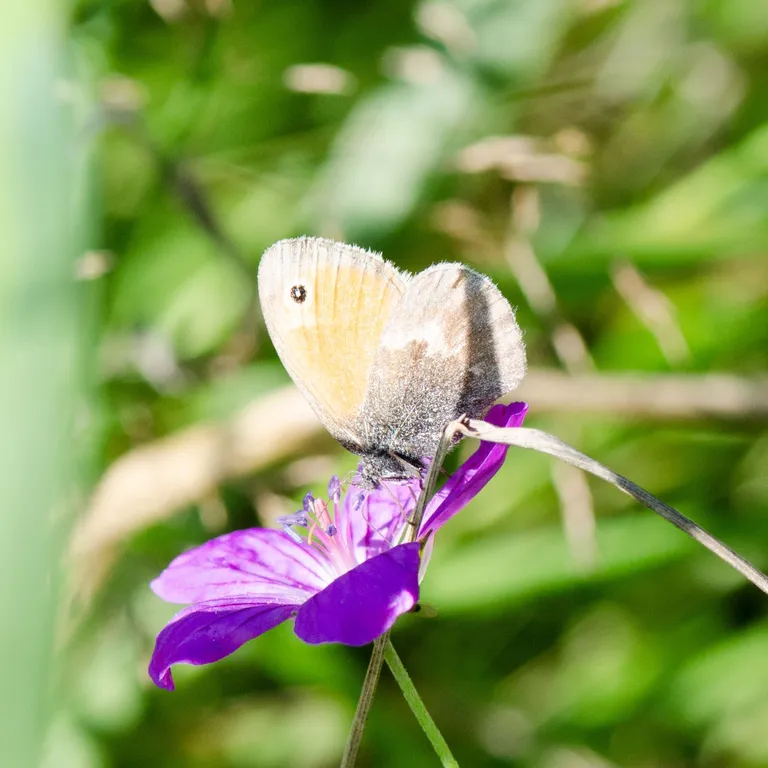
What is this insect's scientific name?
Coenonympha pamphilus
